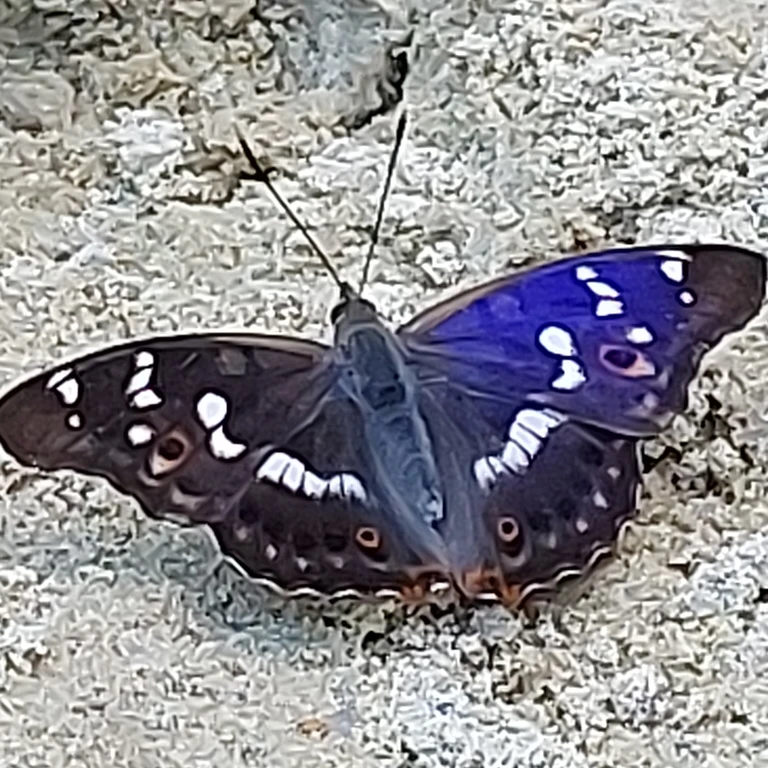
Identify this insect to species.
Apatura ilia
